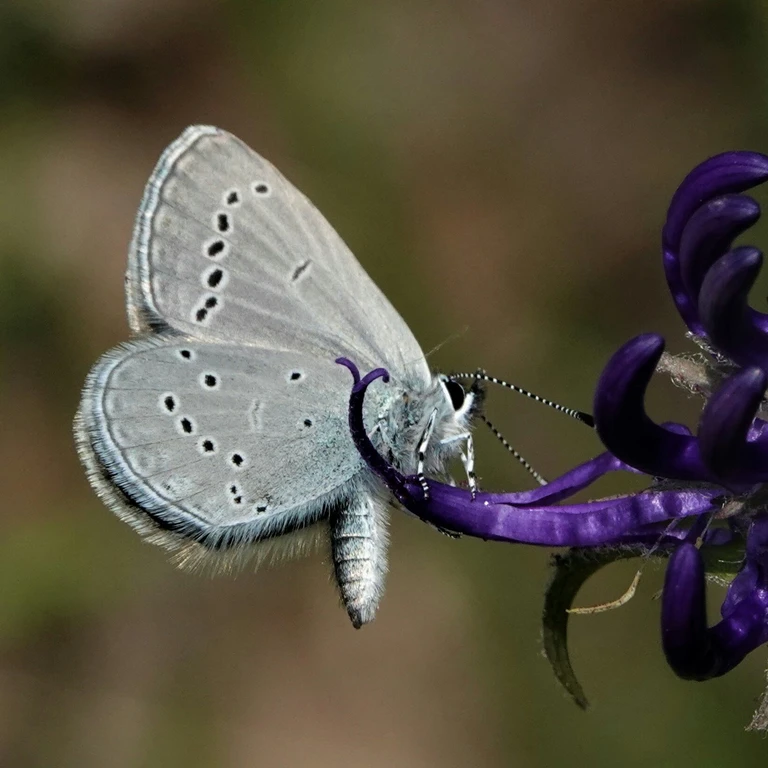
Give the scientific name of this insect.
Cupido minimus
